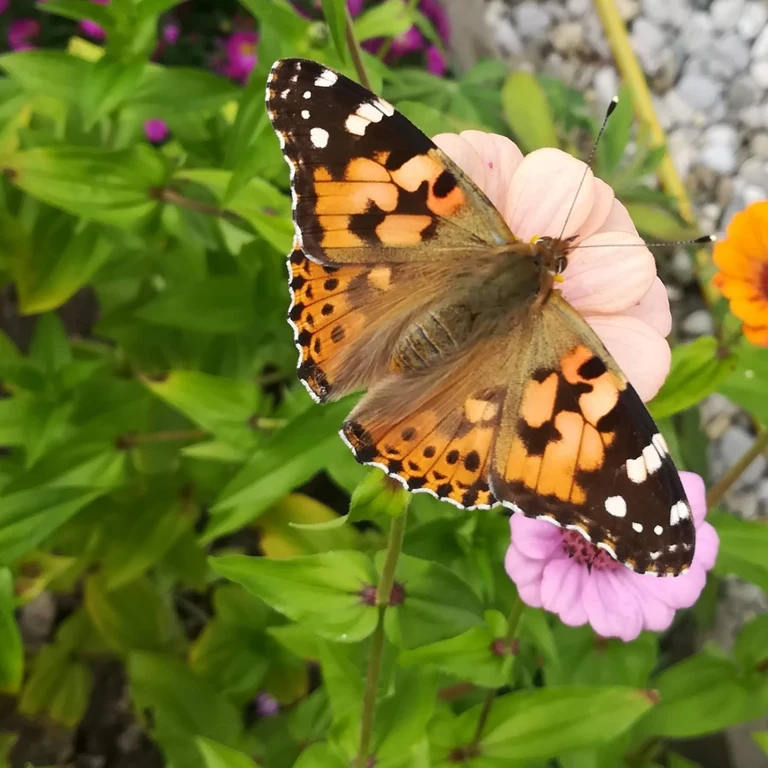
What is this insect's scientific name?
Vanessa cardui
